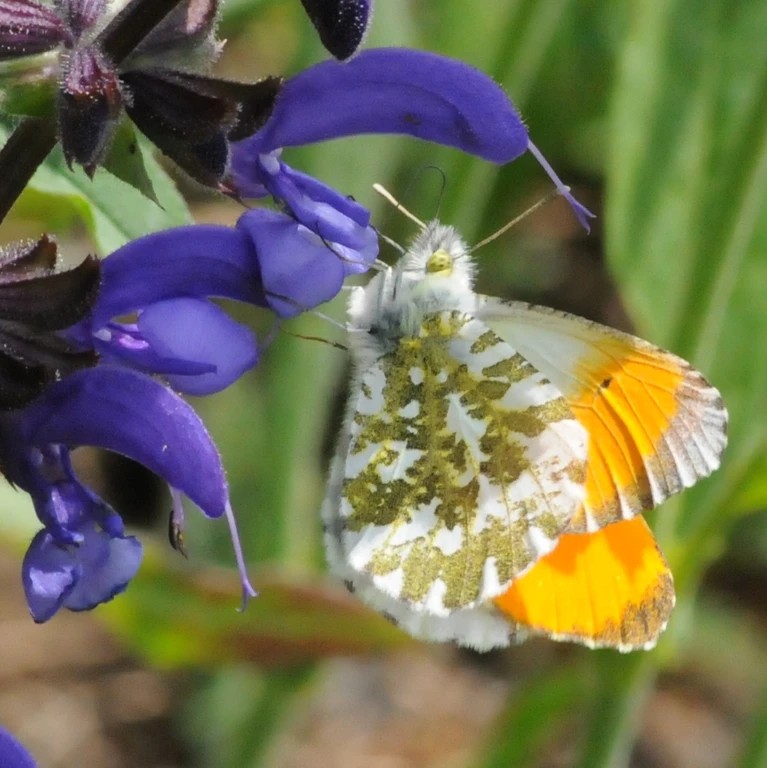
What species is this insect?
Anthocharis cardamines
